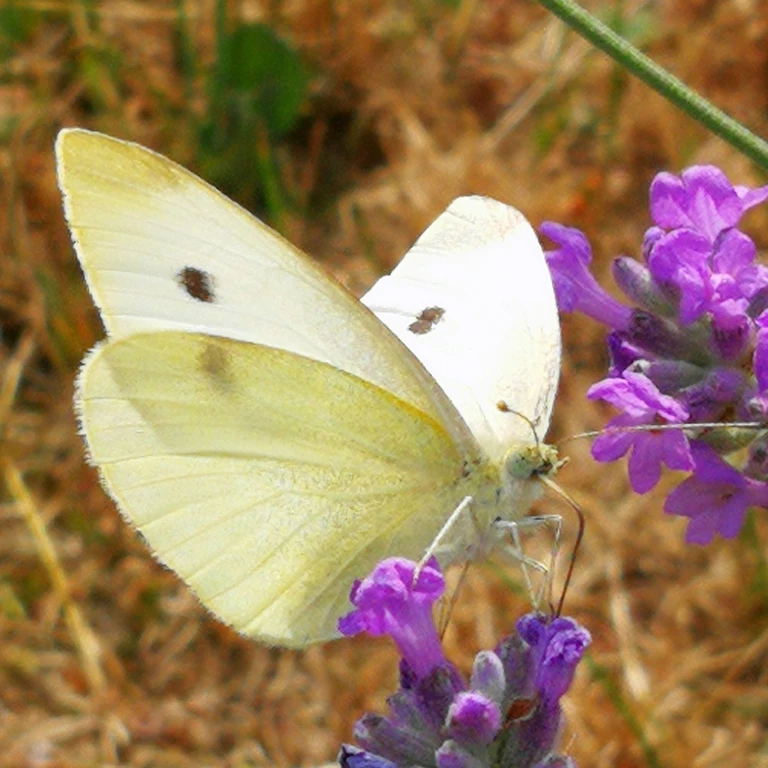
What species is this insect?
Pieris rapae
